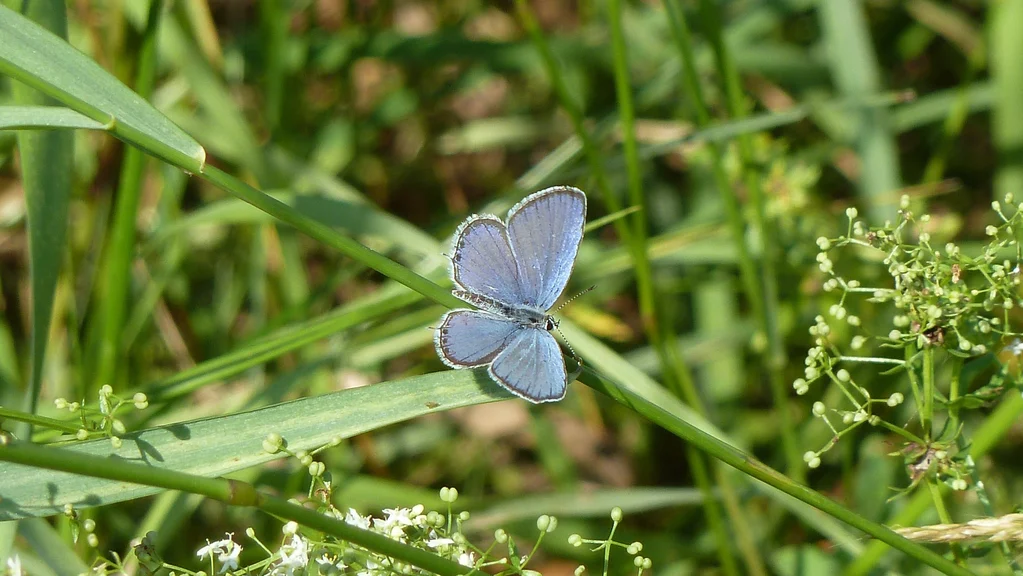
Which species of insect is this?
Cupido argiades (also Elkalyce argiades)
